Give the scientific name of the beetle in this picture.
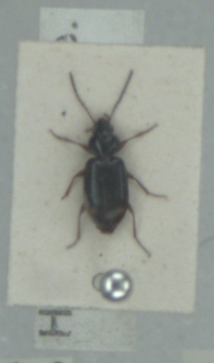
Bembidion biguttatum
